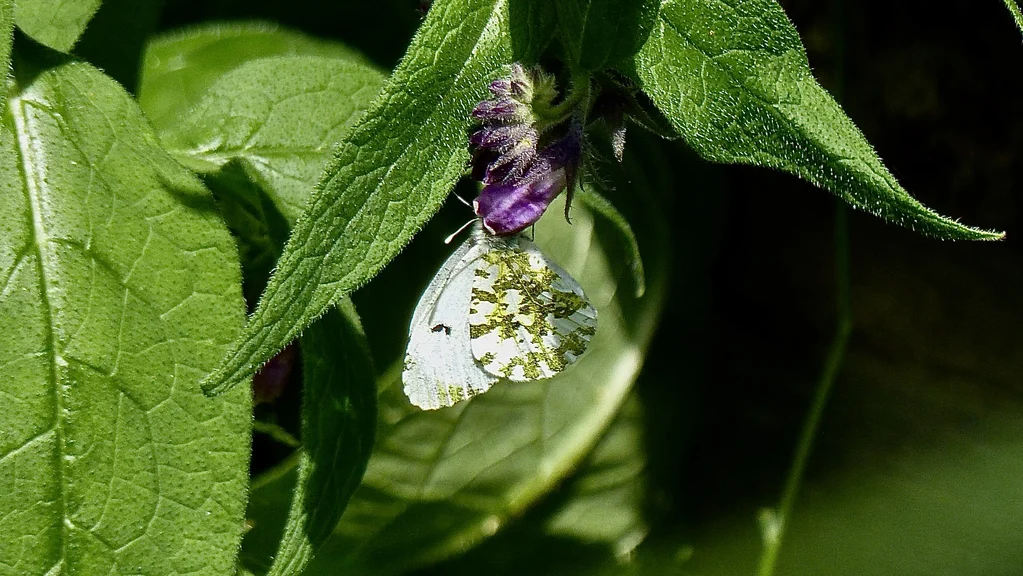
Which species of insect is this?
Anthocharis cardamines
